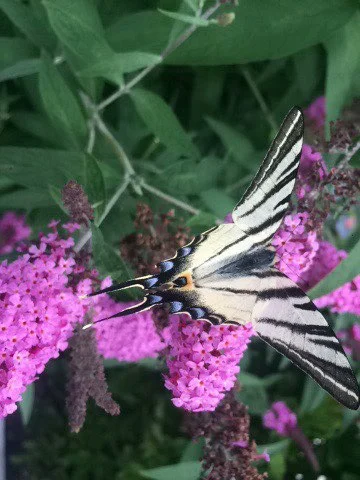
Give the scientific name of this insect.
Iphiclides podalirius
